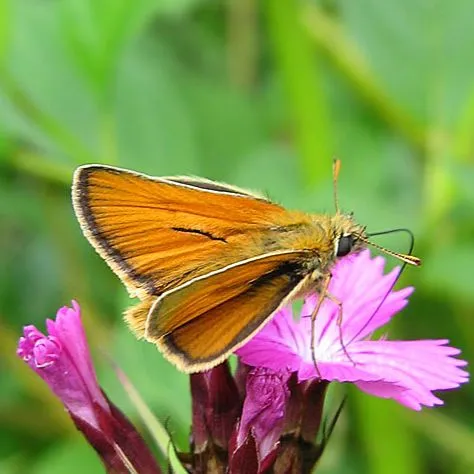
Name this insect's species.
Thymelicus sylvestris
